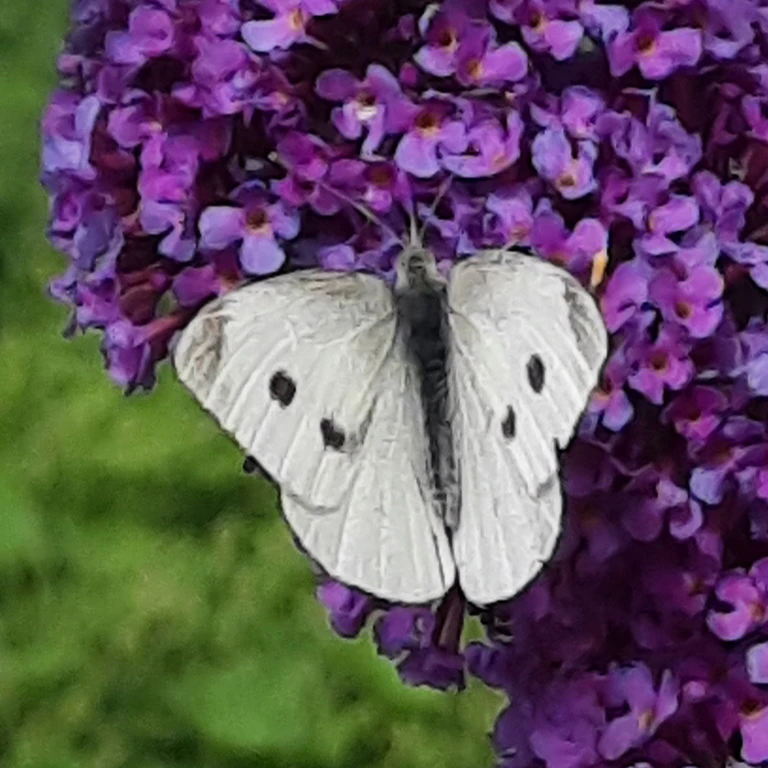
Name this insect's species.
Pieris rapae
